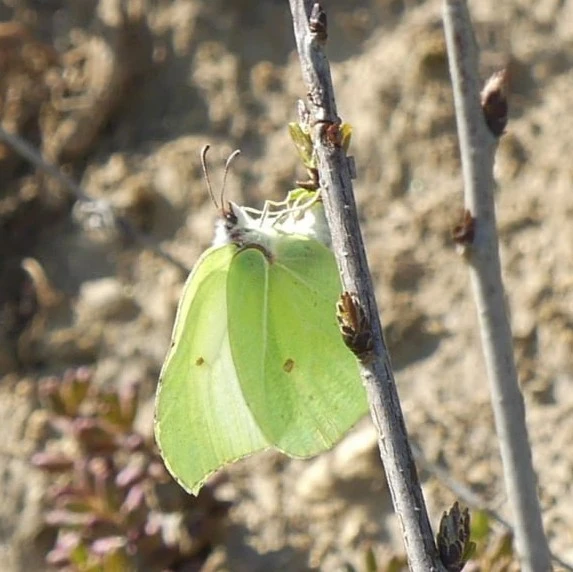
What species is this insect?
Gonepteryx rhamni
